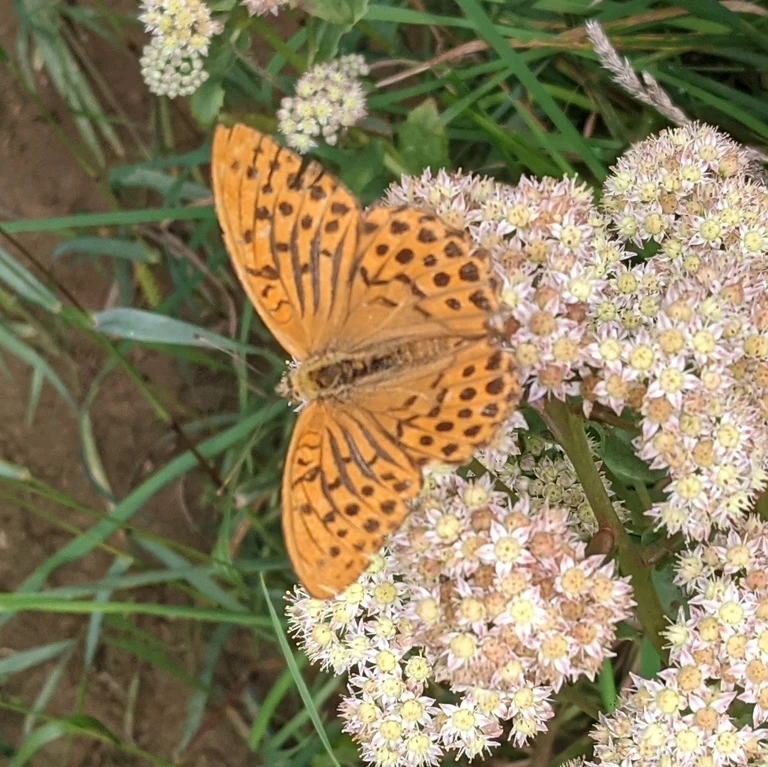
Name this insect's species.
Argynnis paphia
